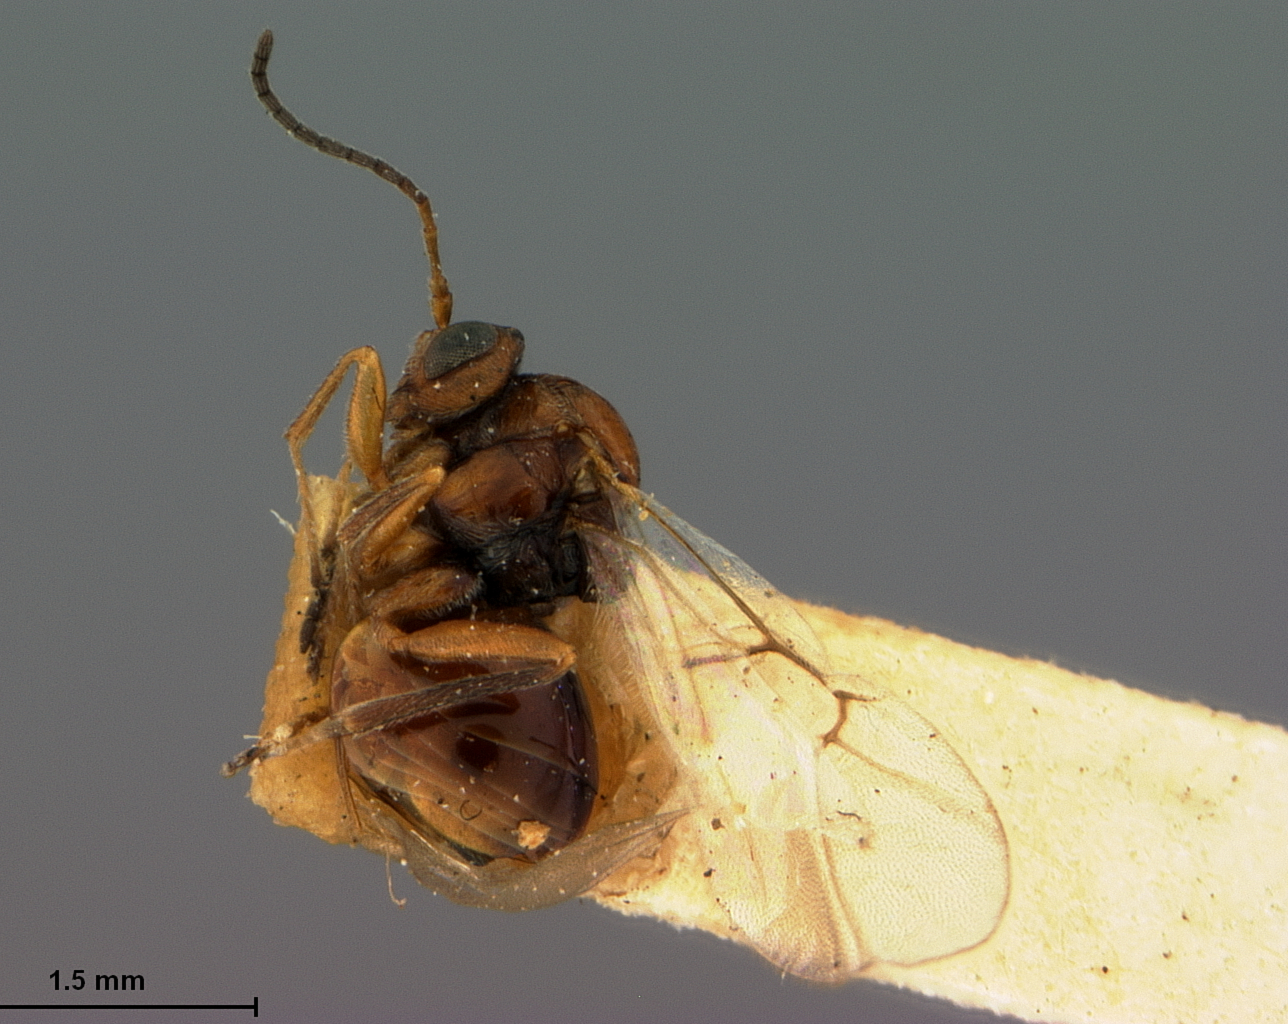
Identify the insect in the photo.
Andricus infuscatus
